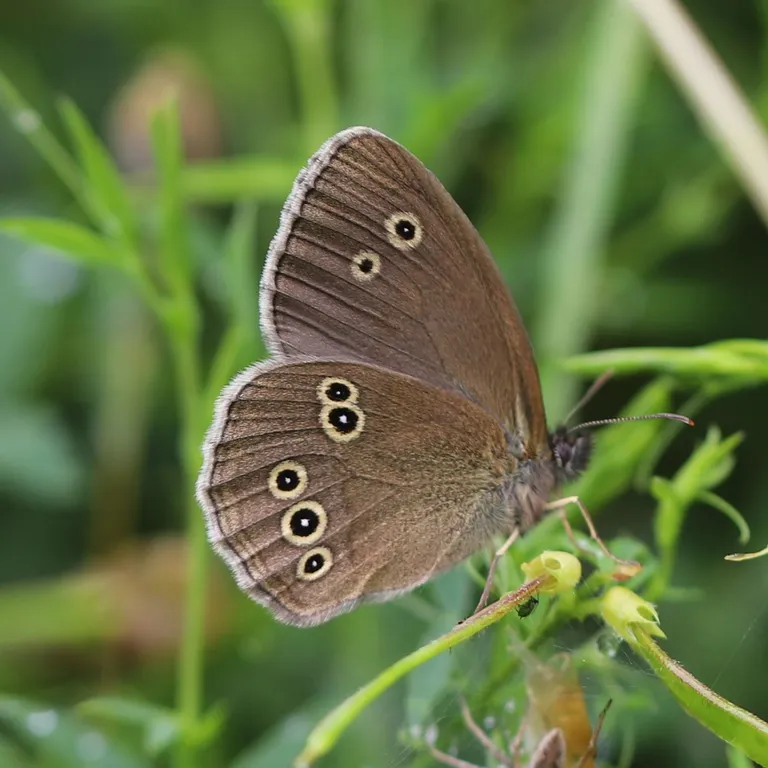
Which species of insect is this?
Aphantopus hyperantus
